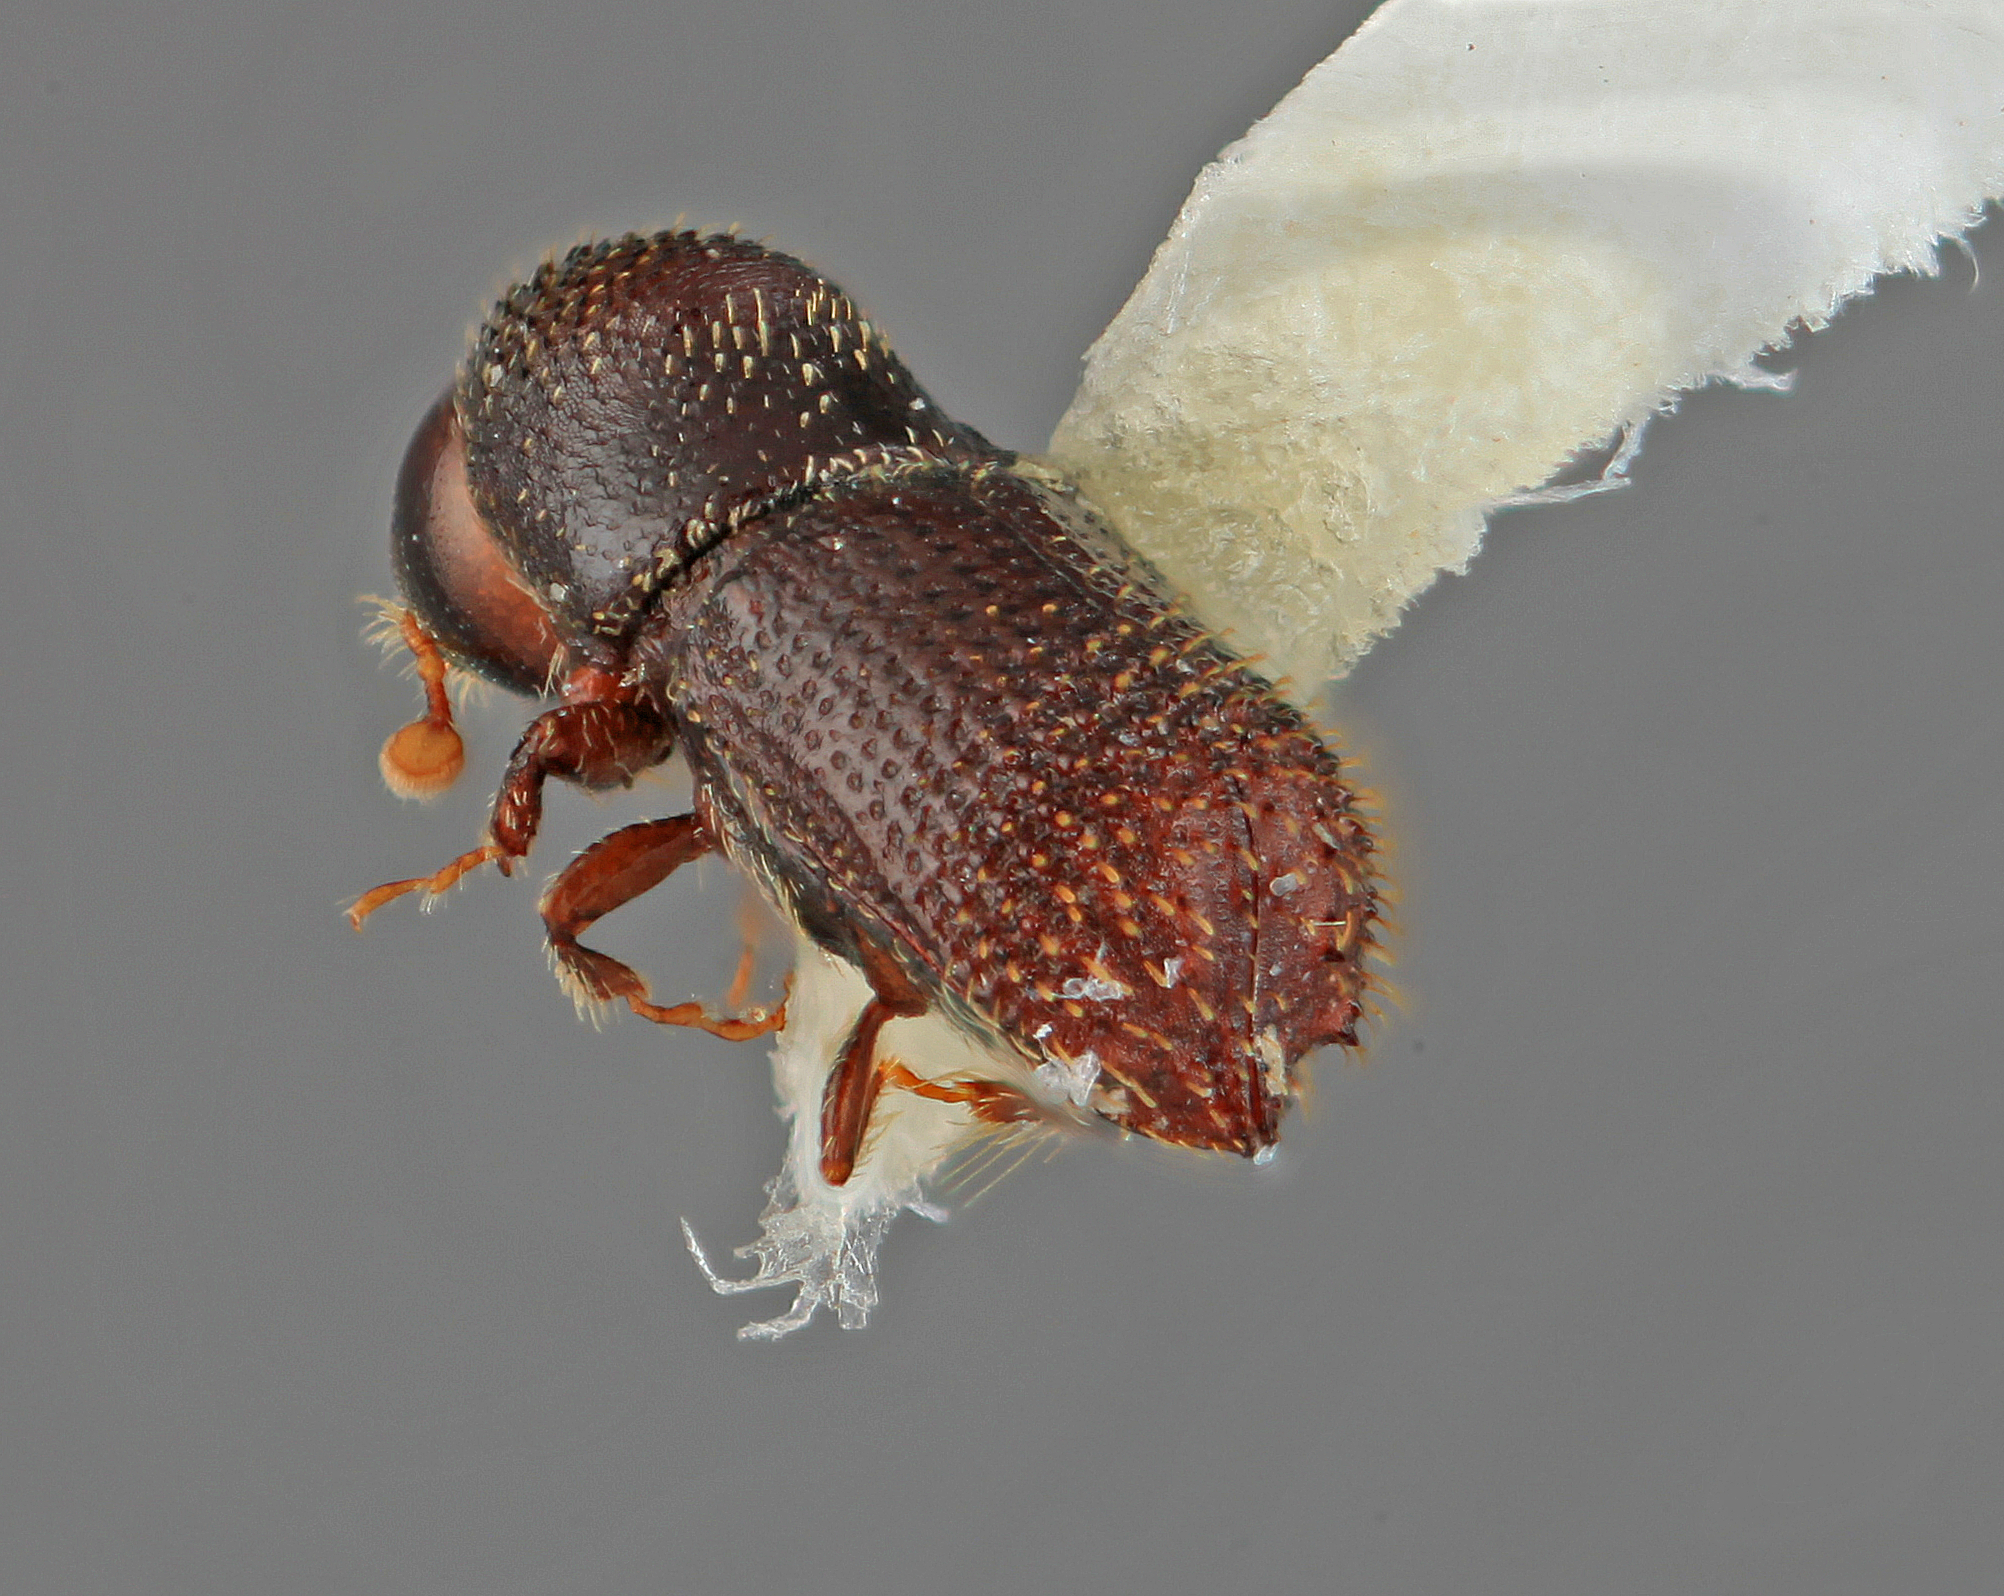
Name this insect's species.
Hylocurus verrucosus
